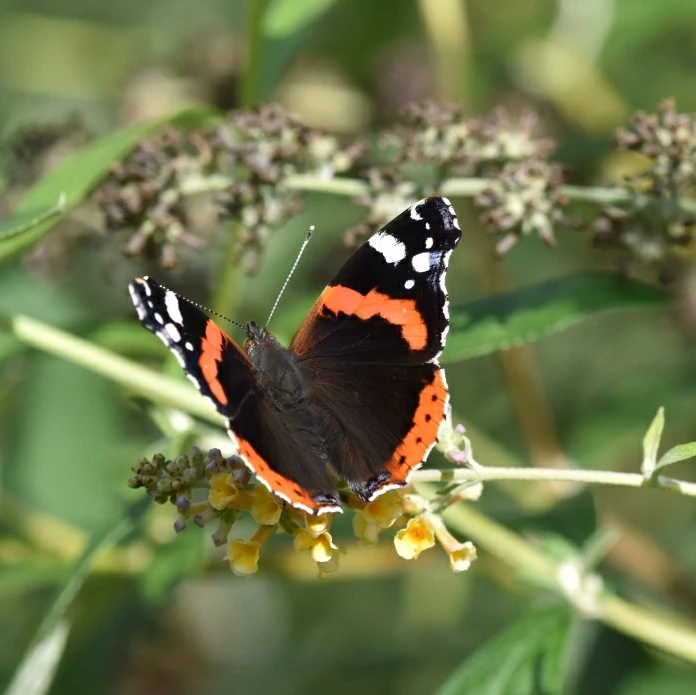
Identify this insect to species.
Vanessa atalanta
